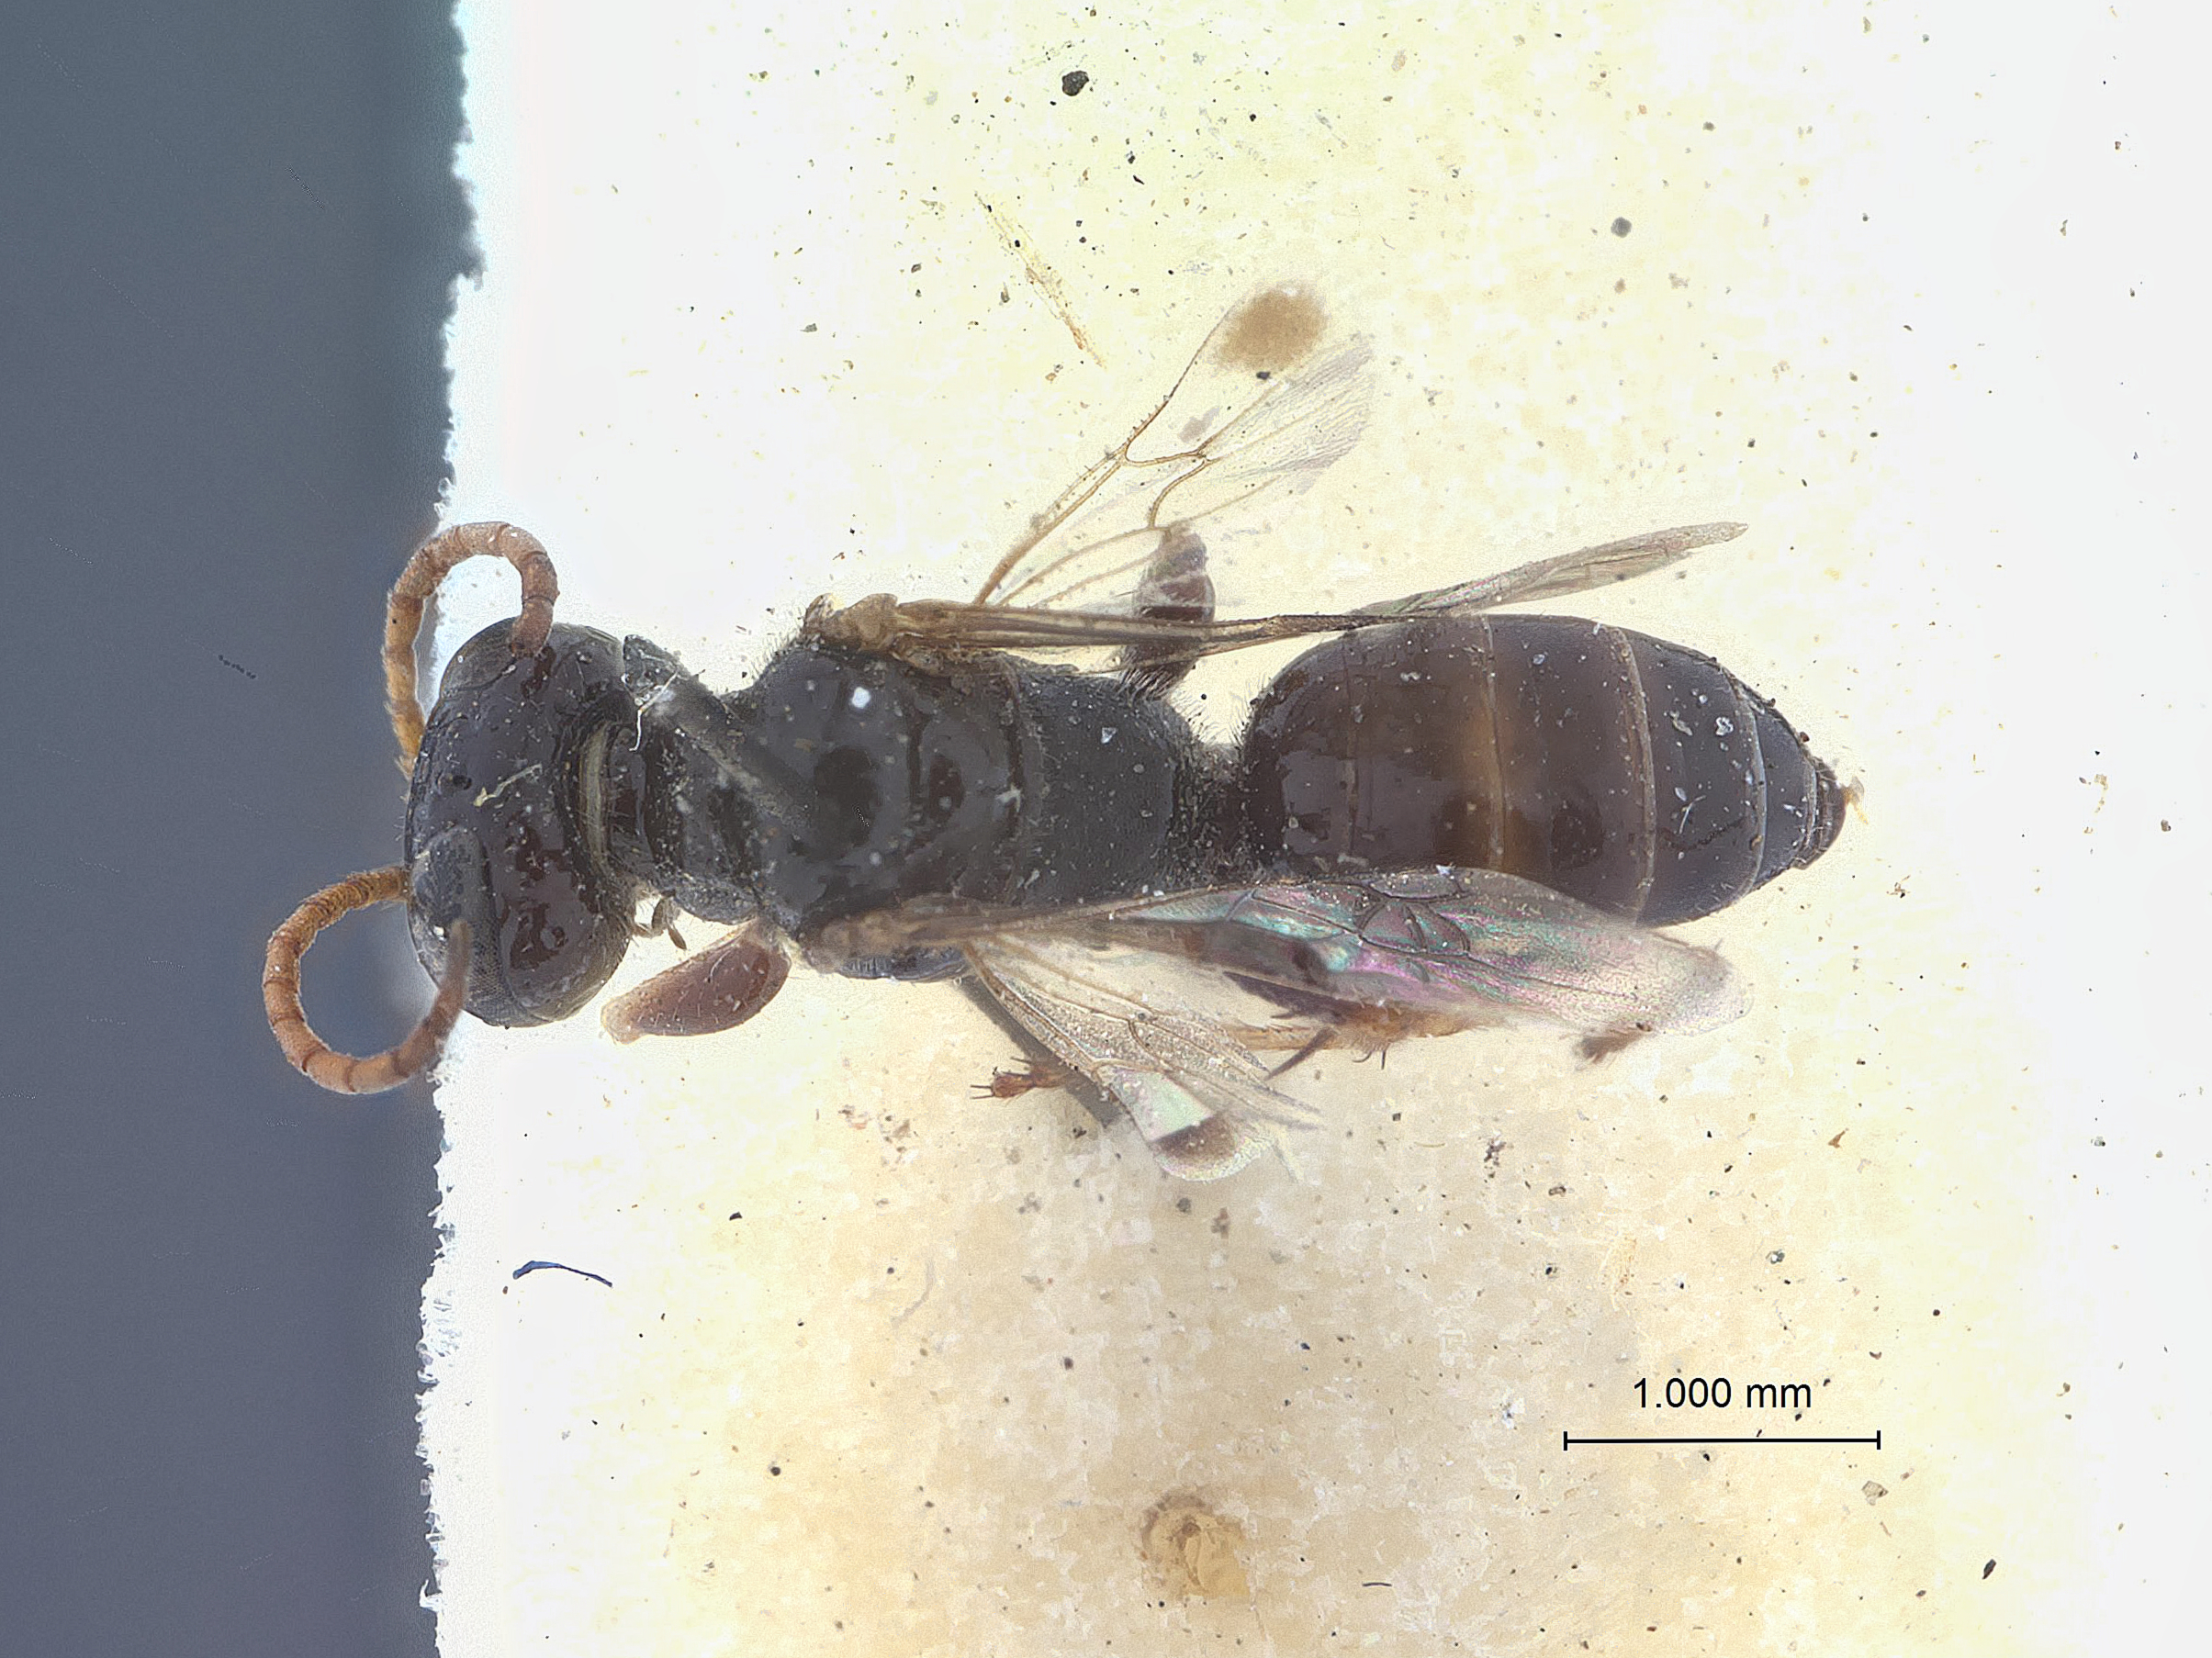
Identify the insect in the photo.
Diploplectron rufoantennatus
